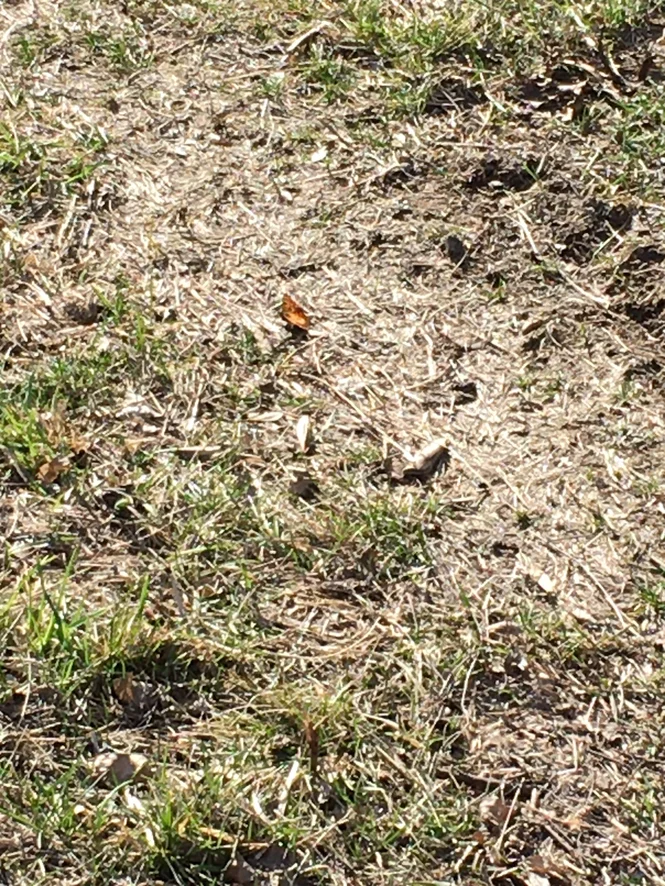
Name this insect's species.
Polygonia c-album
